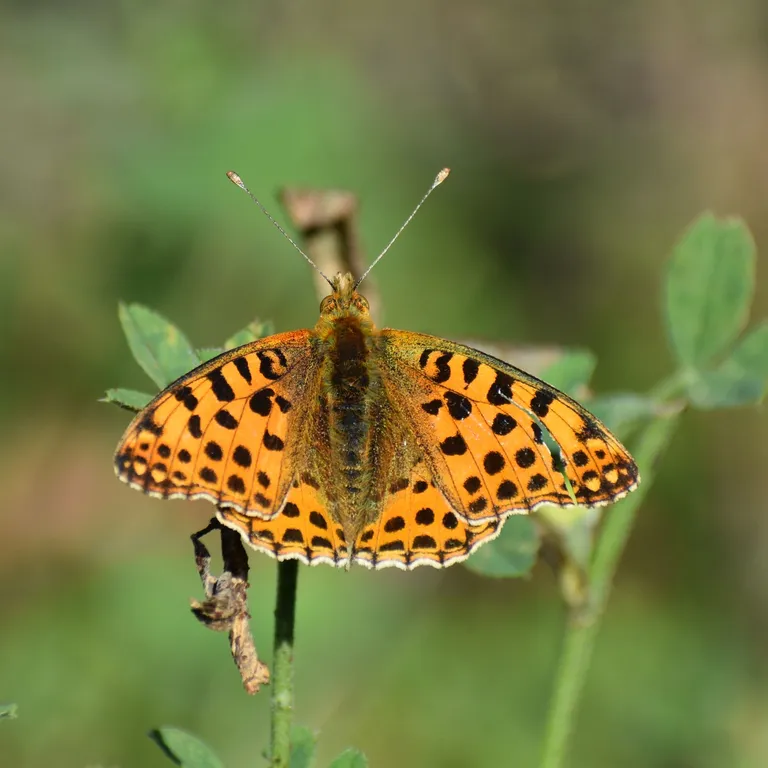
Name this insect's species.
Issoria lathonia
